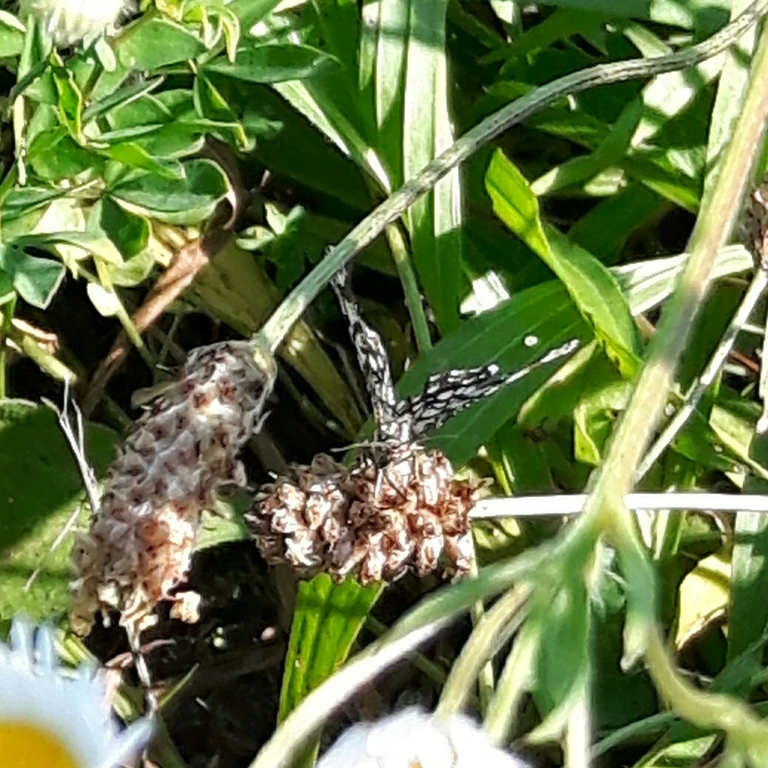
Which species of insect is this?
Chiasmia clathrata
